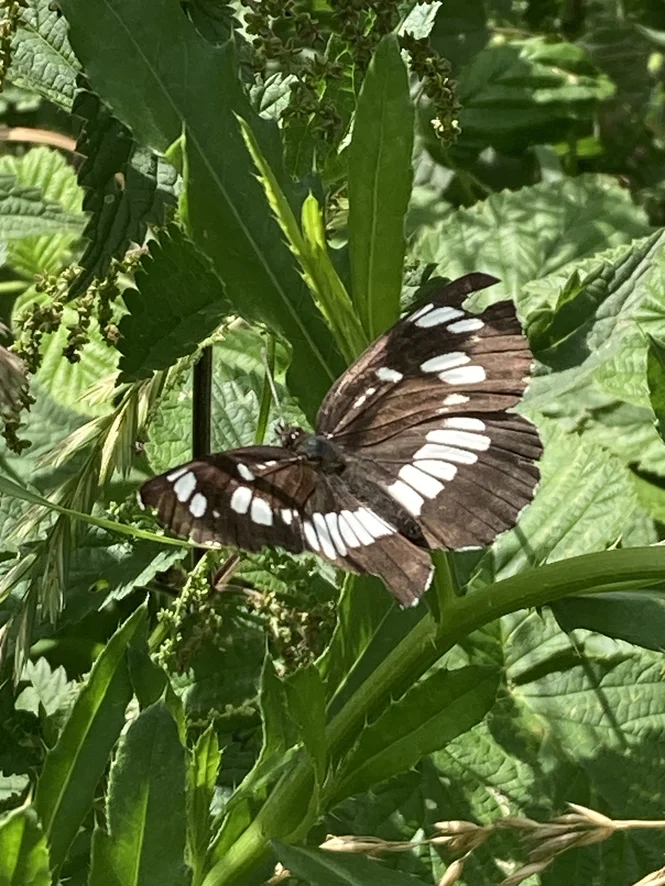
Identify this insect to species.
Neptis rivularis
